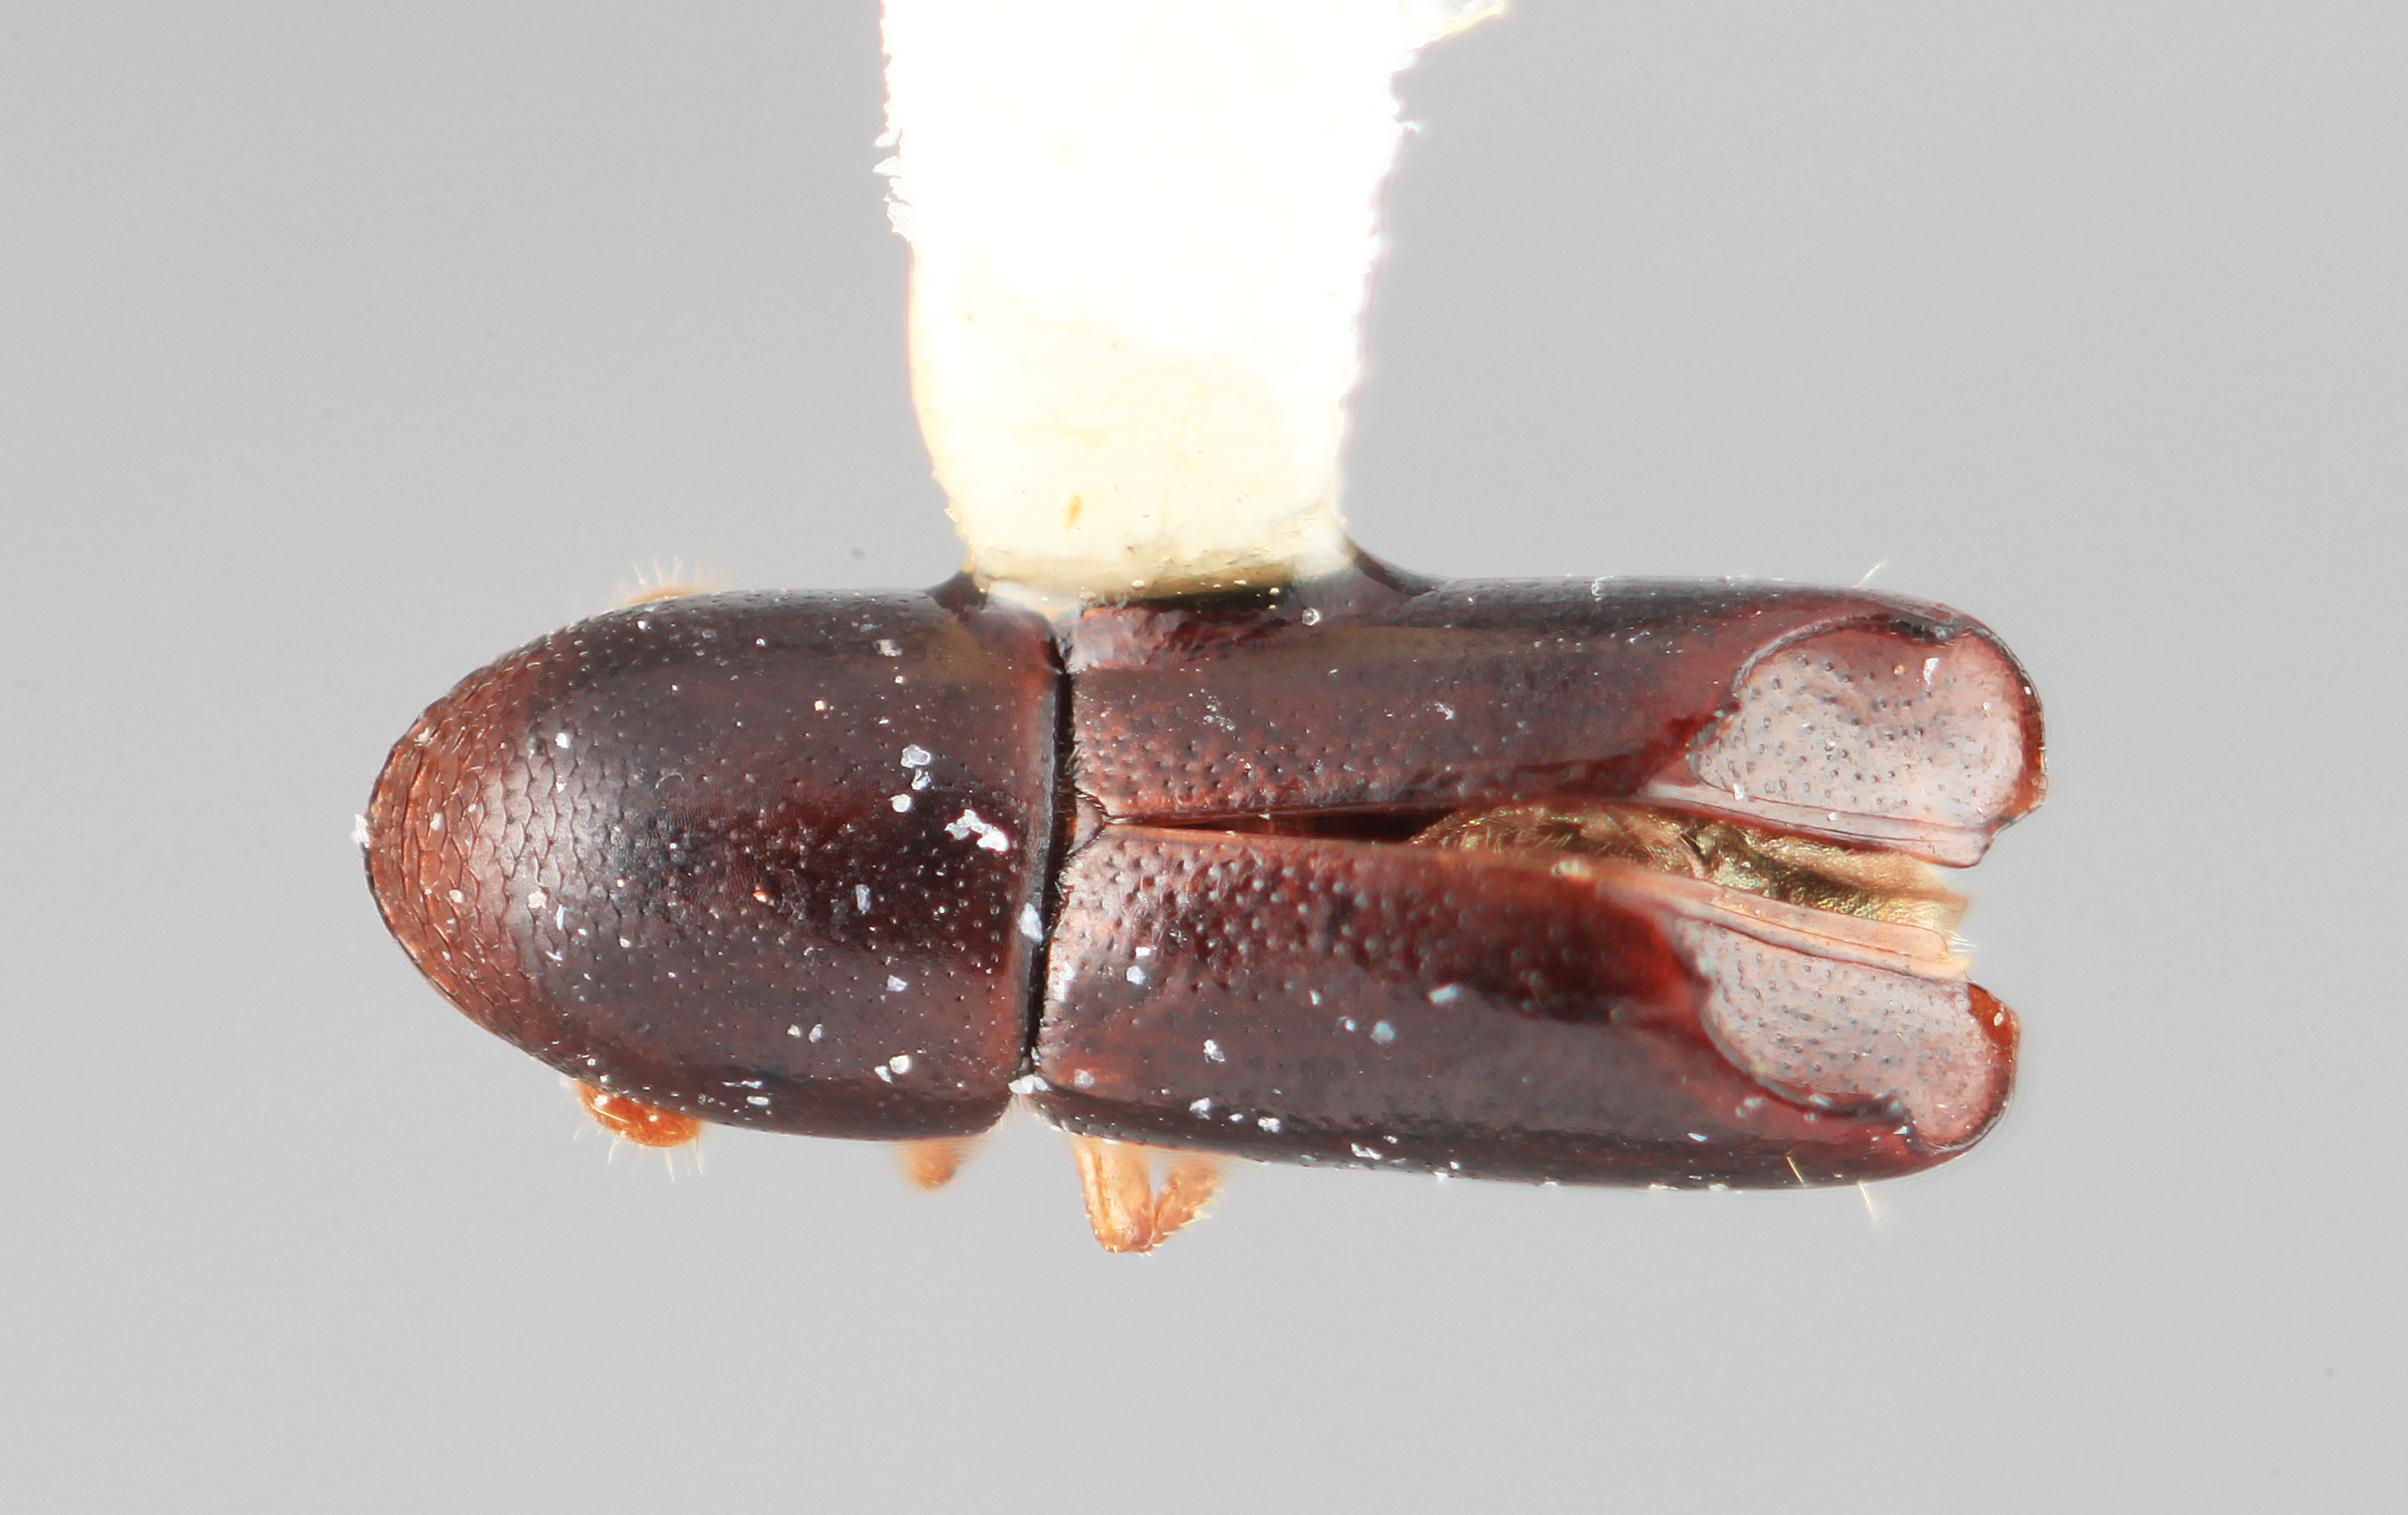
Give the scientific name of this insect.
Tricolus spectabilis
